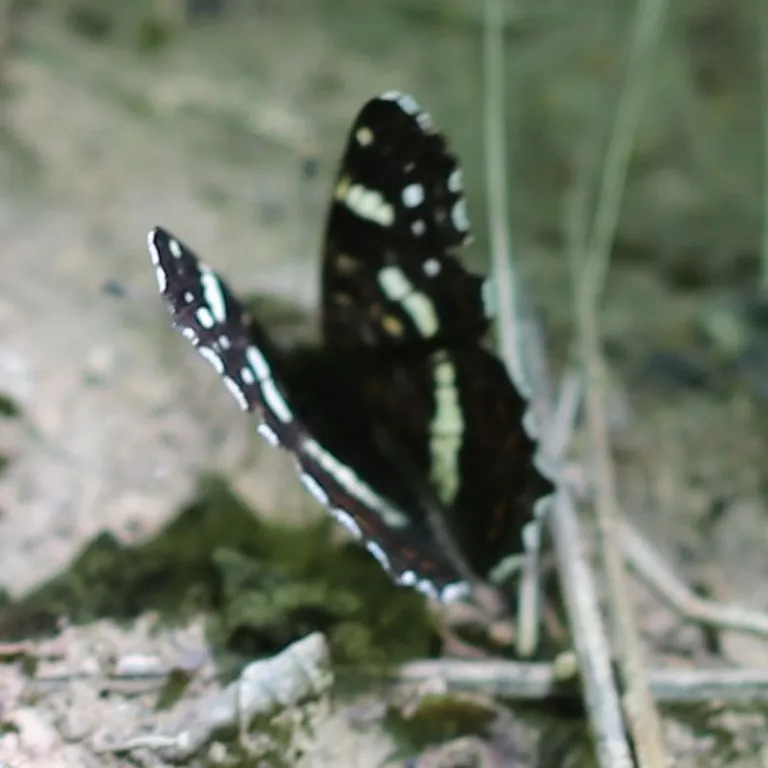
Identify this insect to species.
Araschnia levana
